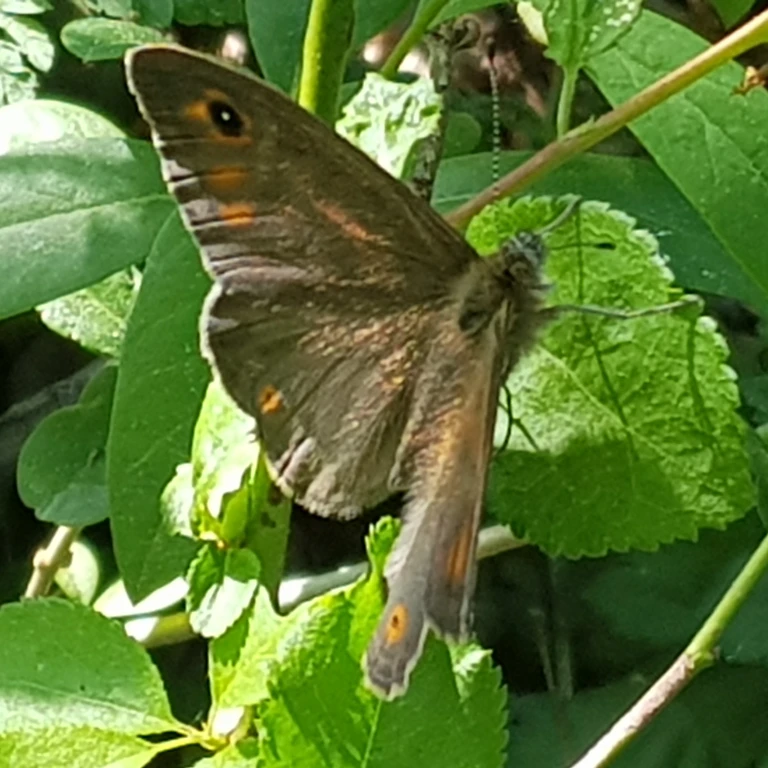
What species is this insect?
Lasiommata maera (also Pararge maera)
